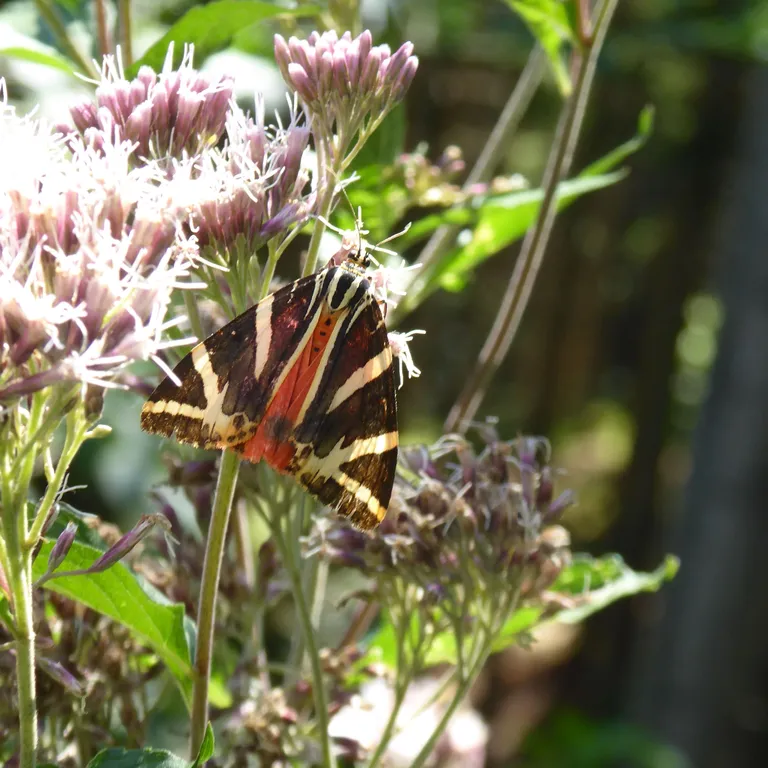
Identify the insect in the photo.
Euplagia quadripunctaria
